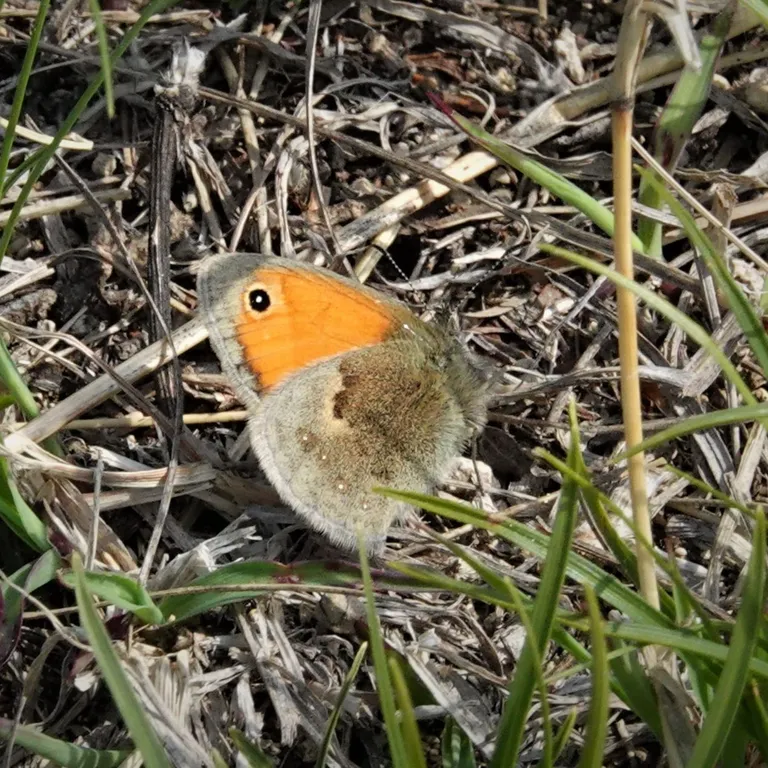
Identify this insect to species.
Coenonympha pamphilus
